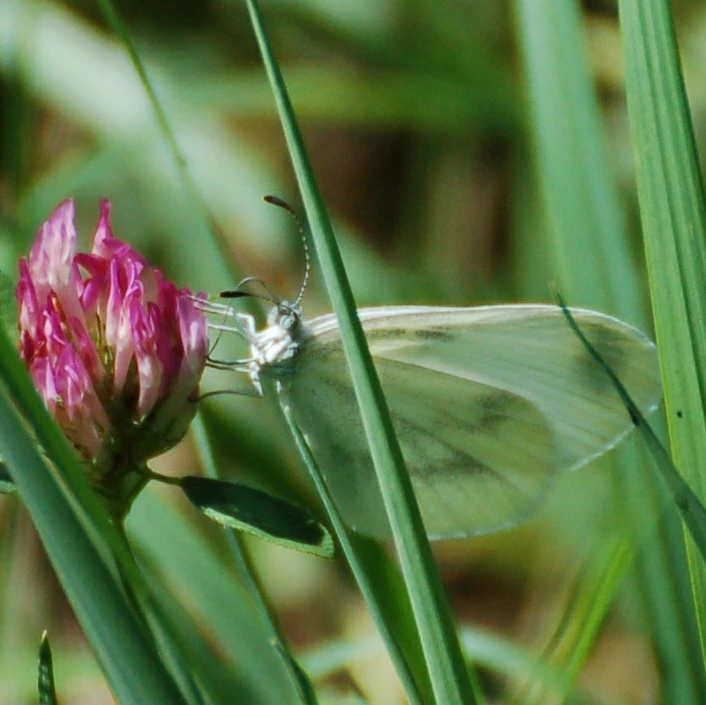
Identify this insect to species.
Leptidea sinapis/juvernica
